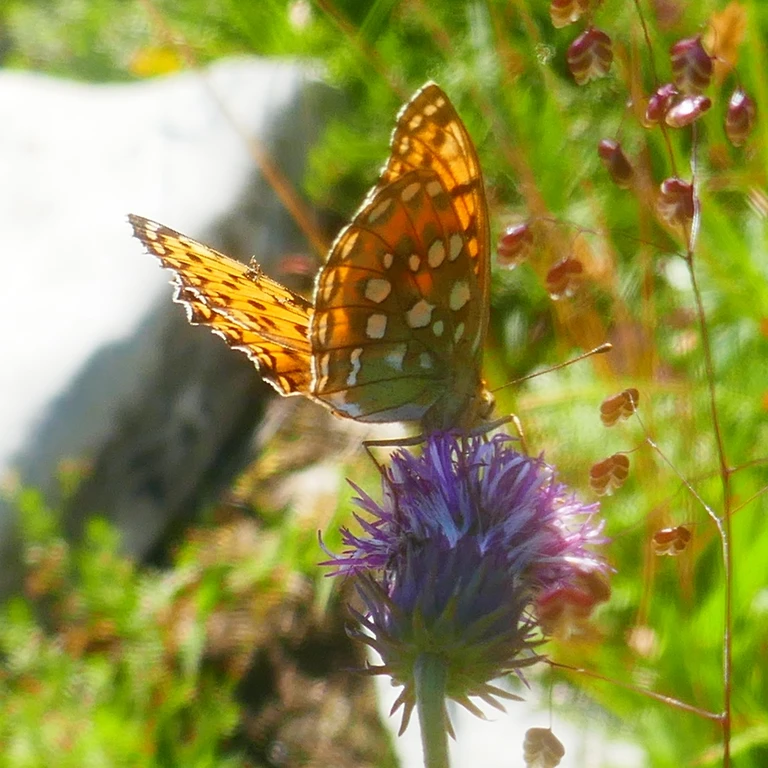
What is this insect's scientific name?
Speyeria aglaja
